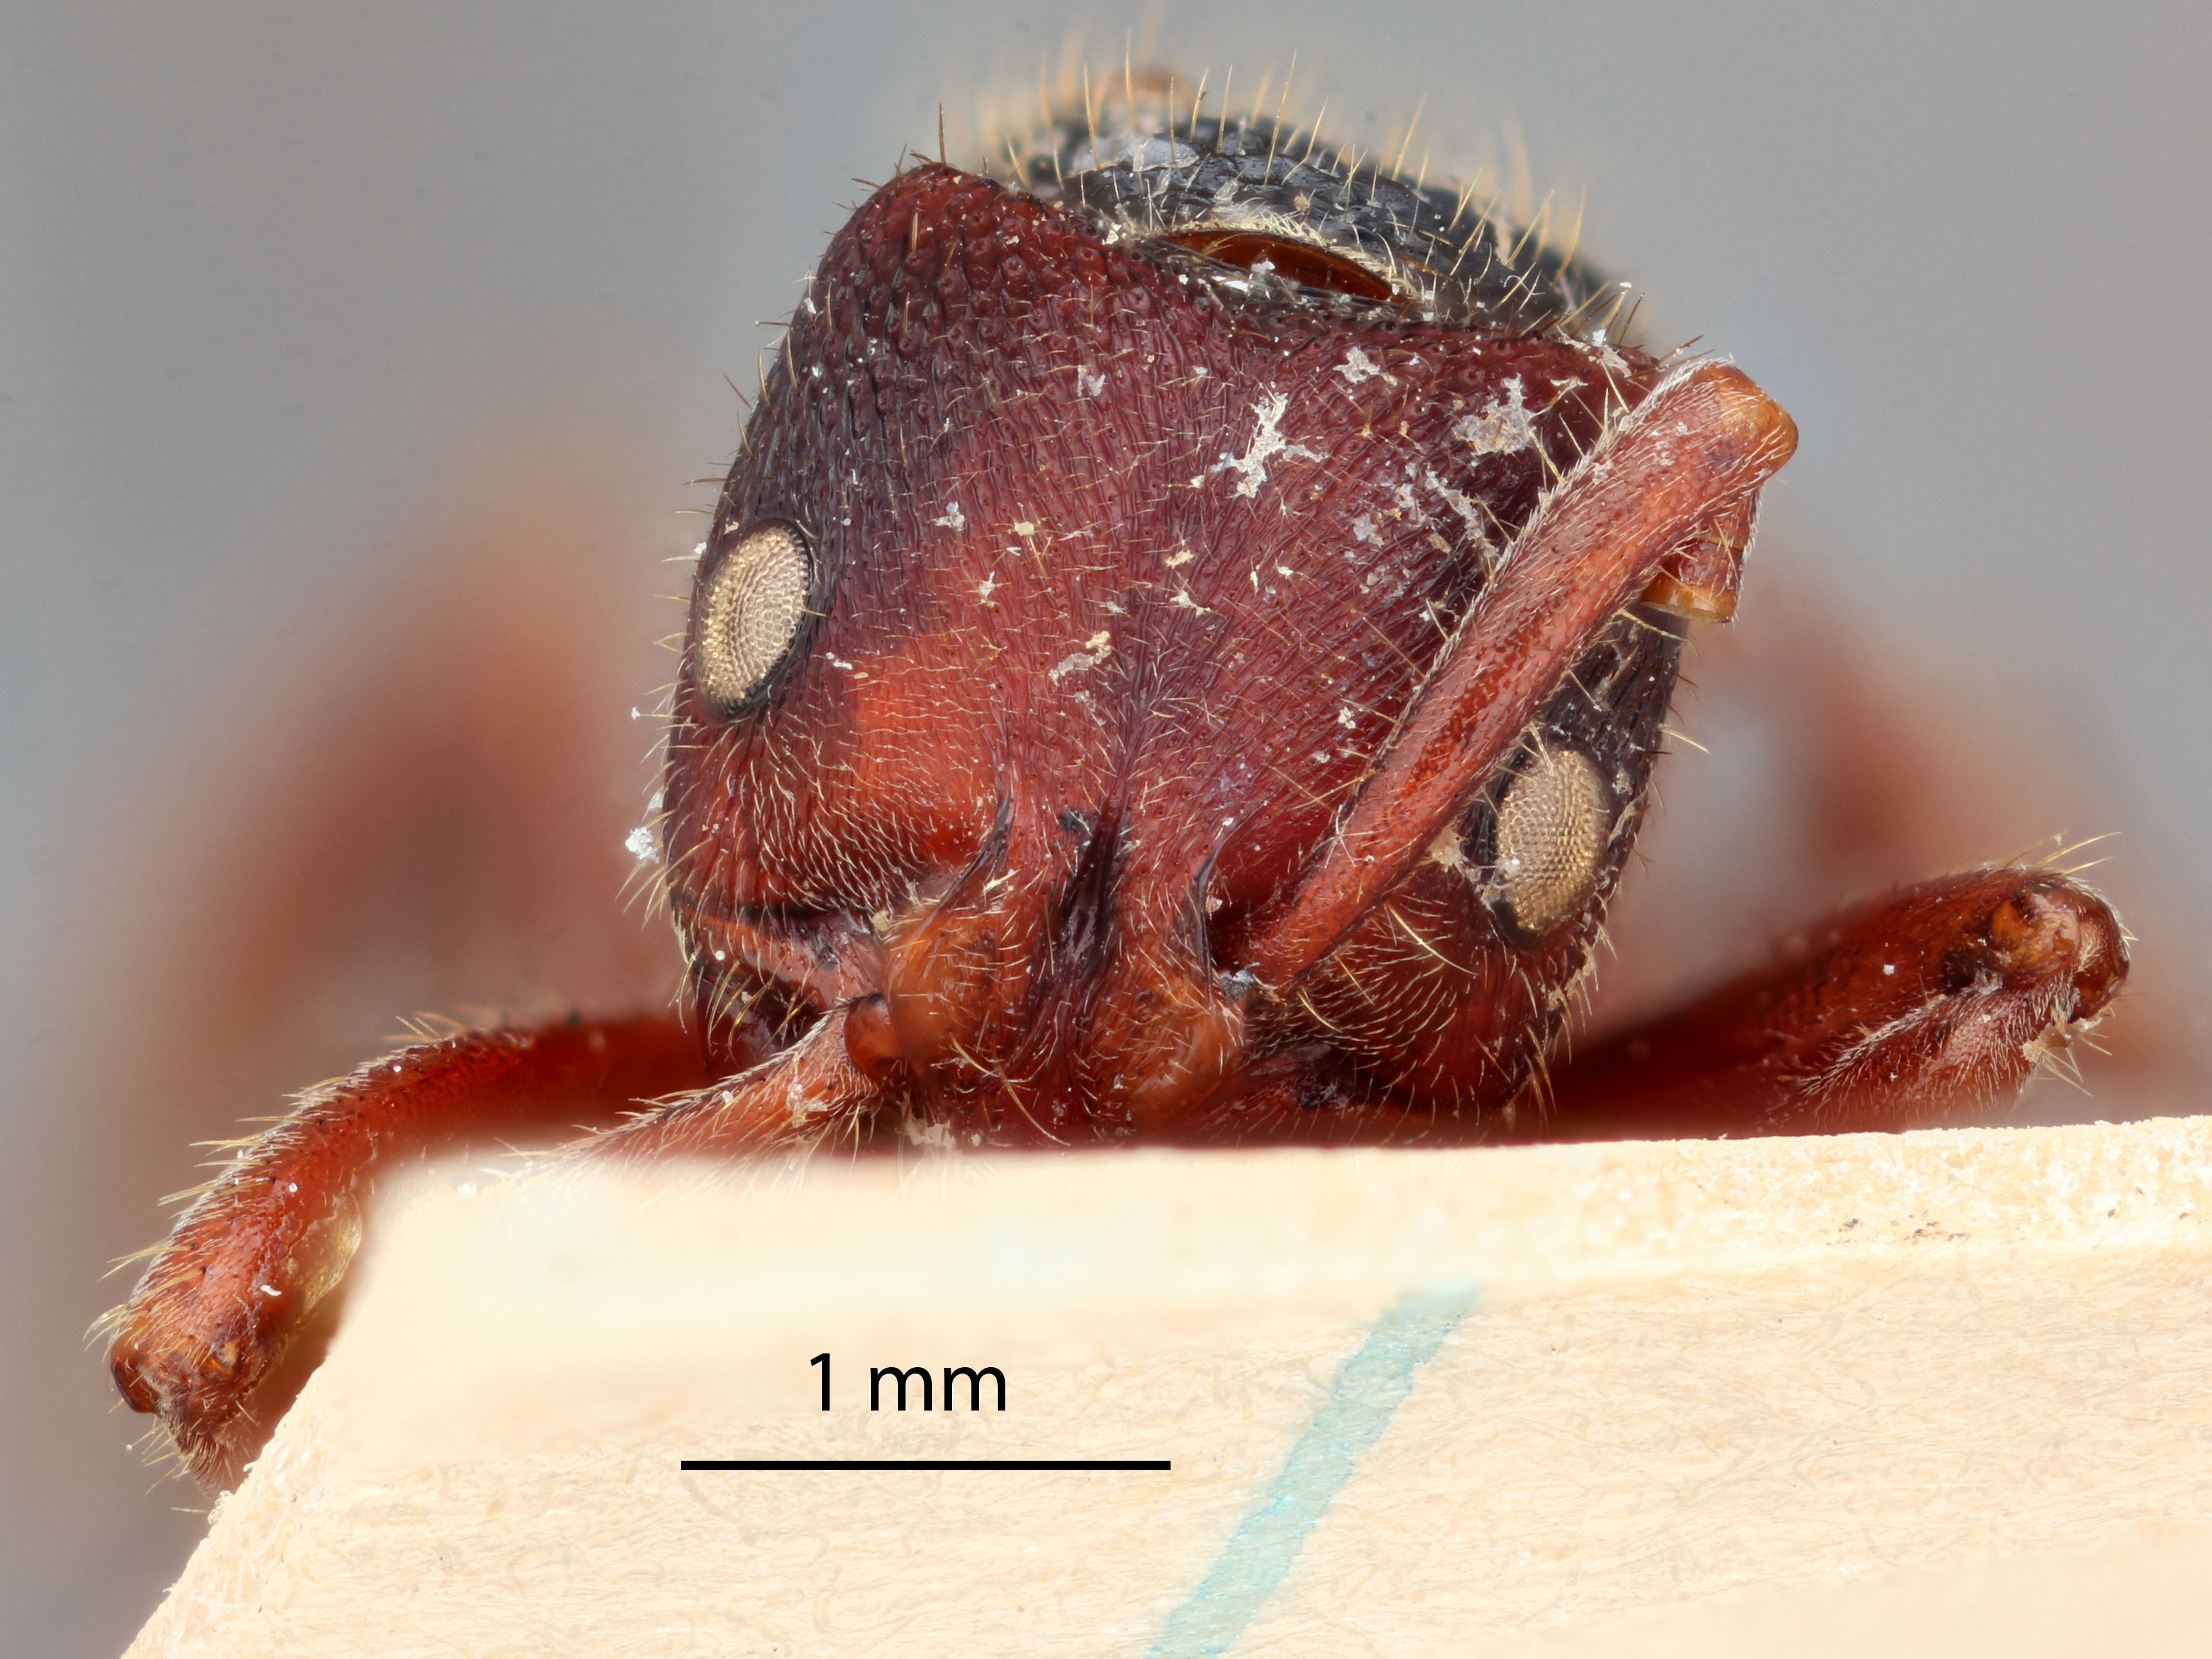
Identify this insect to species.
Phrynoponera gabonensis
